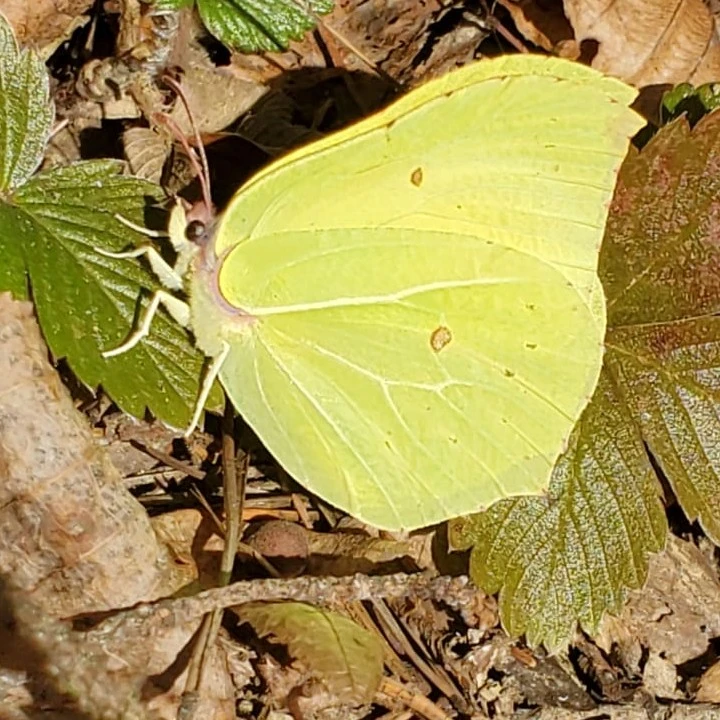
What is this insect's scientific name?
Gonepteryx rhamni
